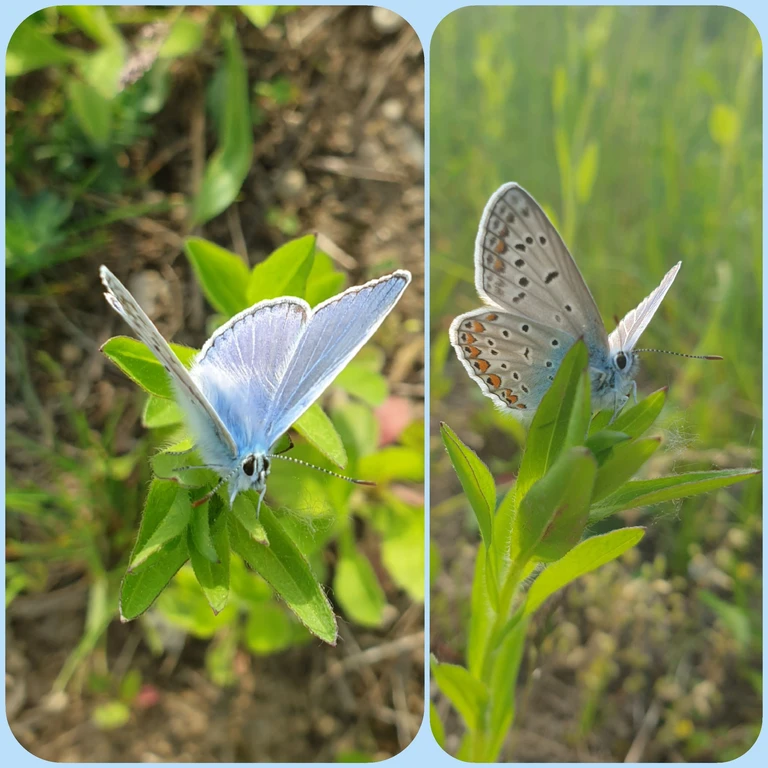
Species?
Polyommatus icarus
